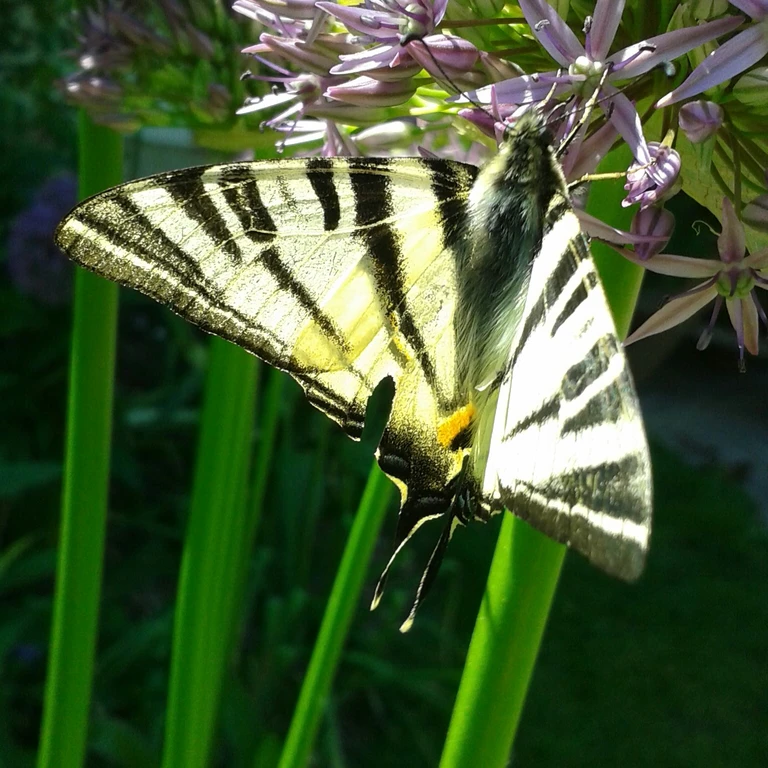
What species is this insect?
Iphiclides podalirius
